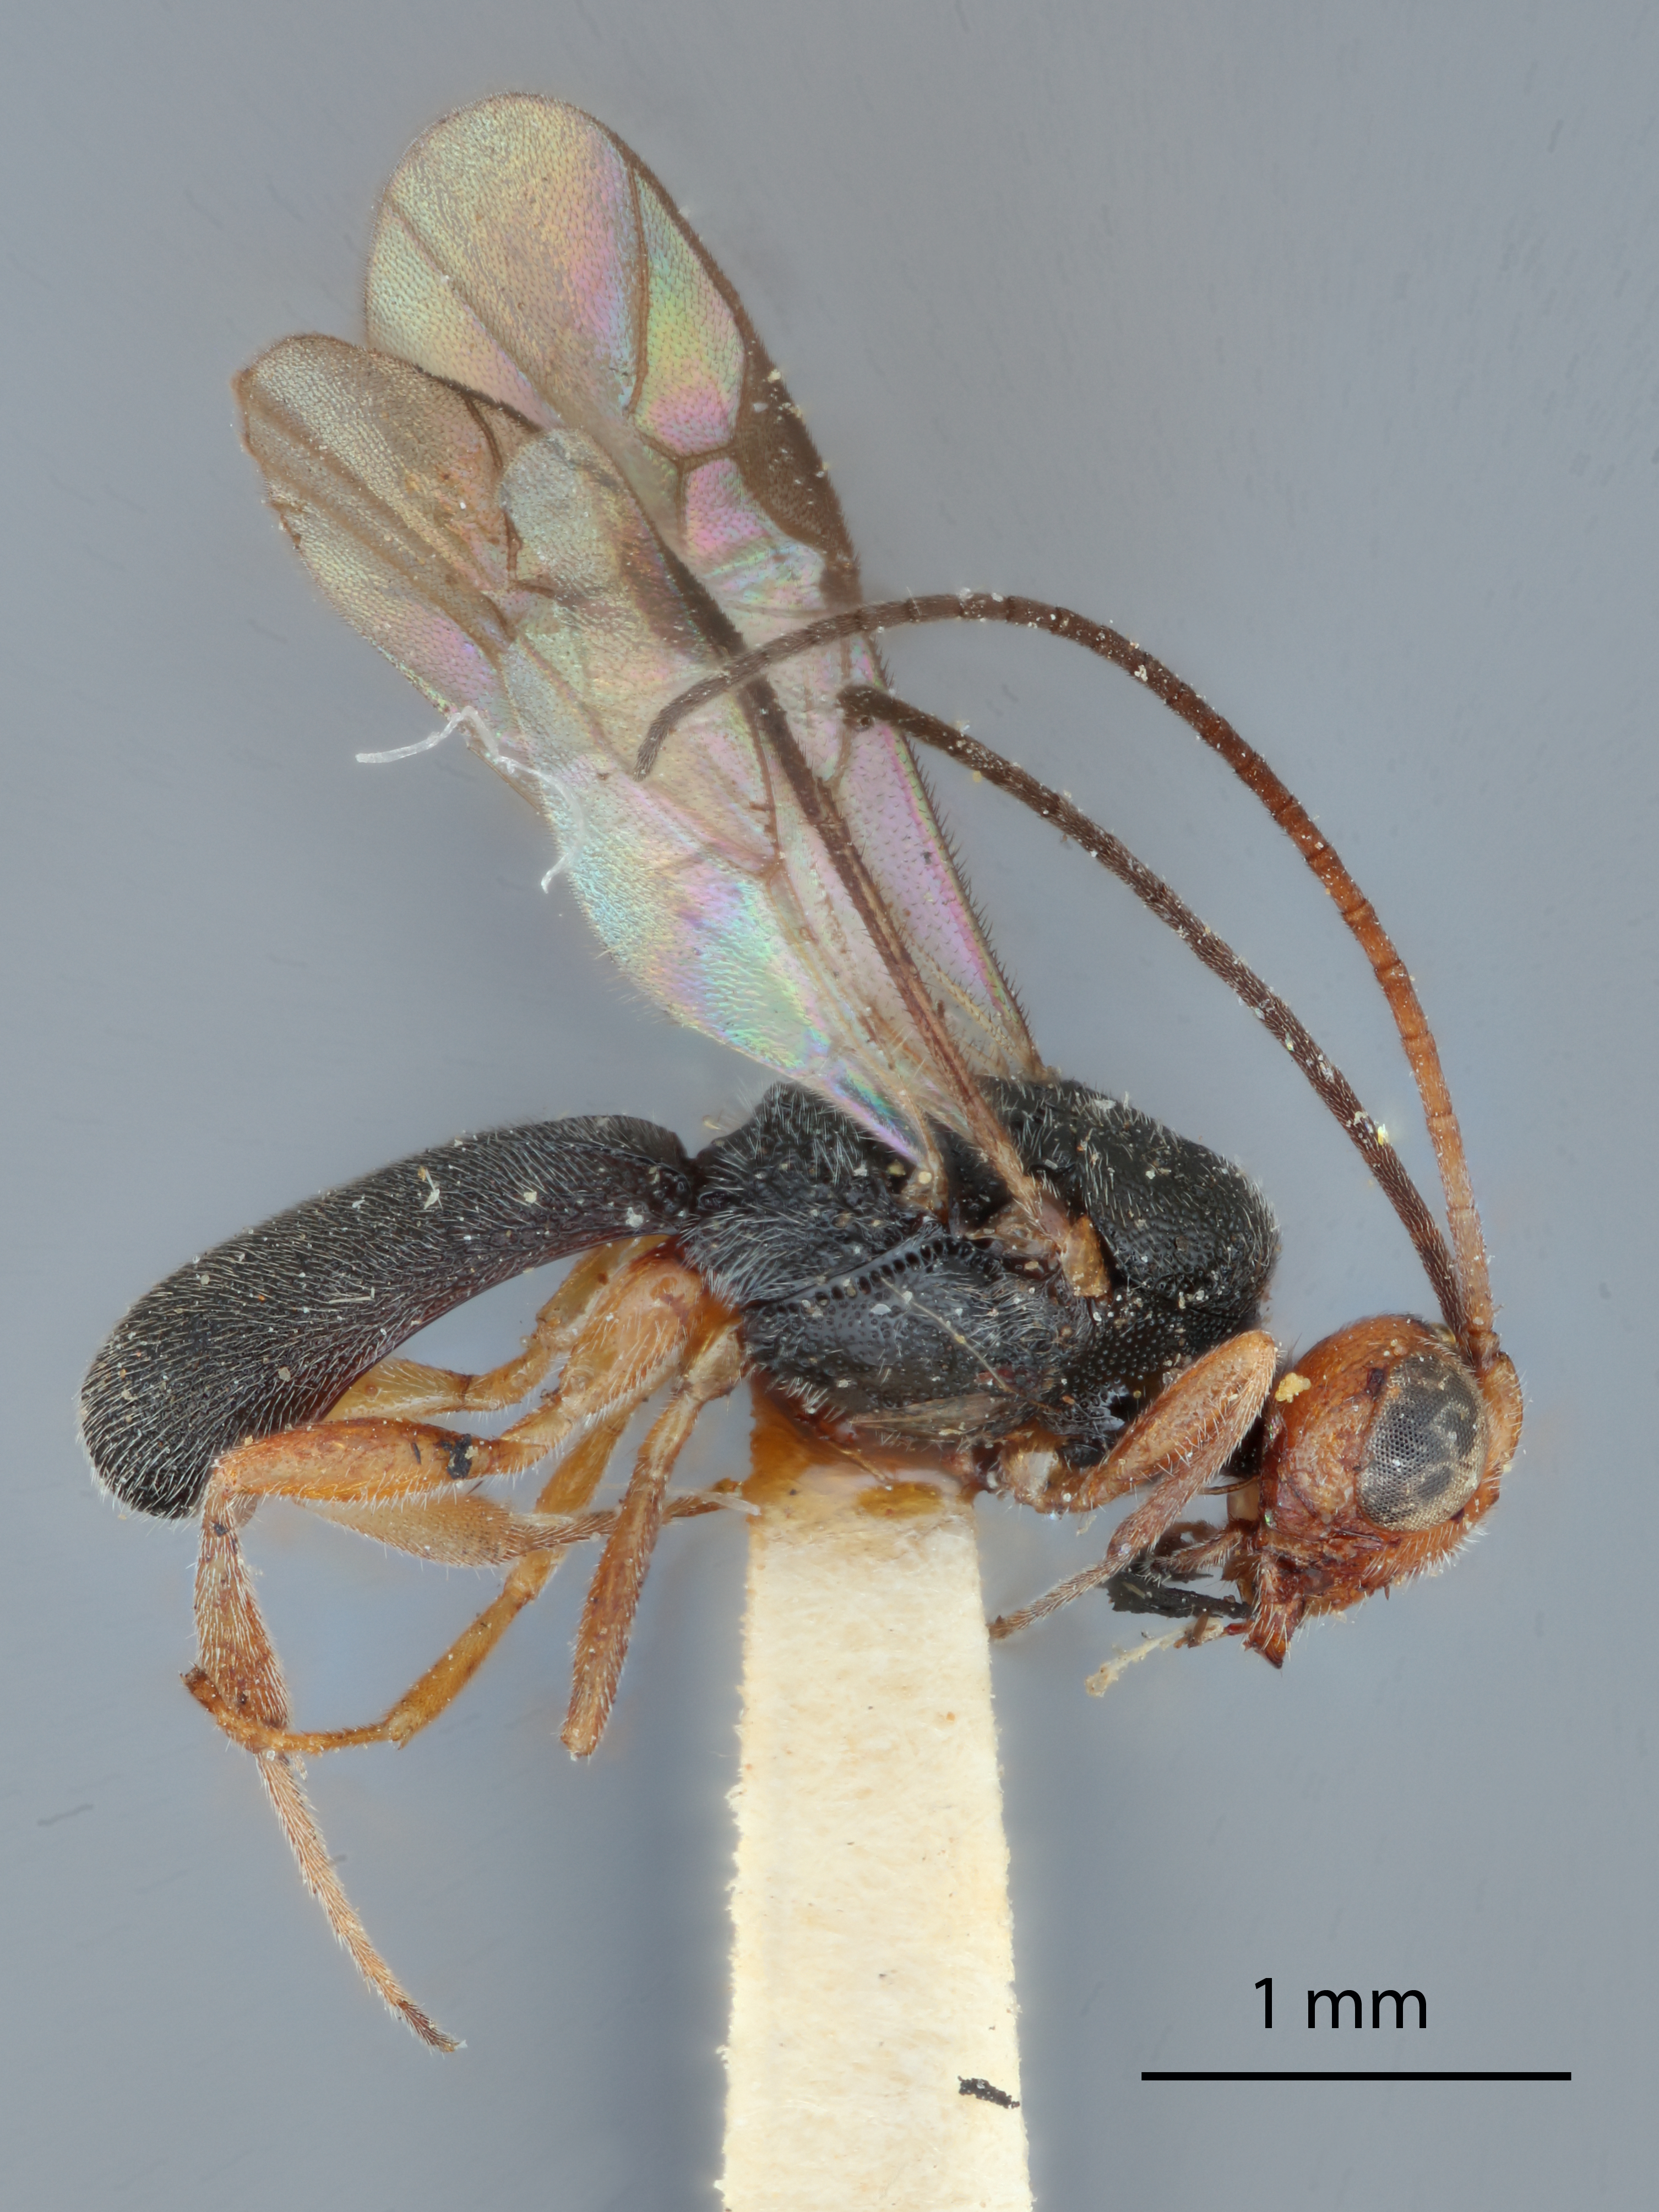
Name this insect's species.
Ascogaster maculaticeps
